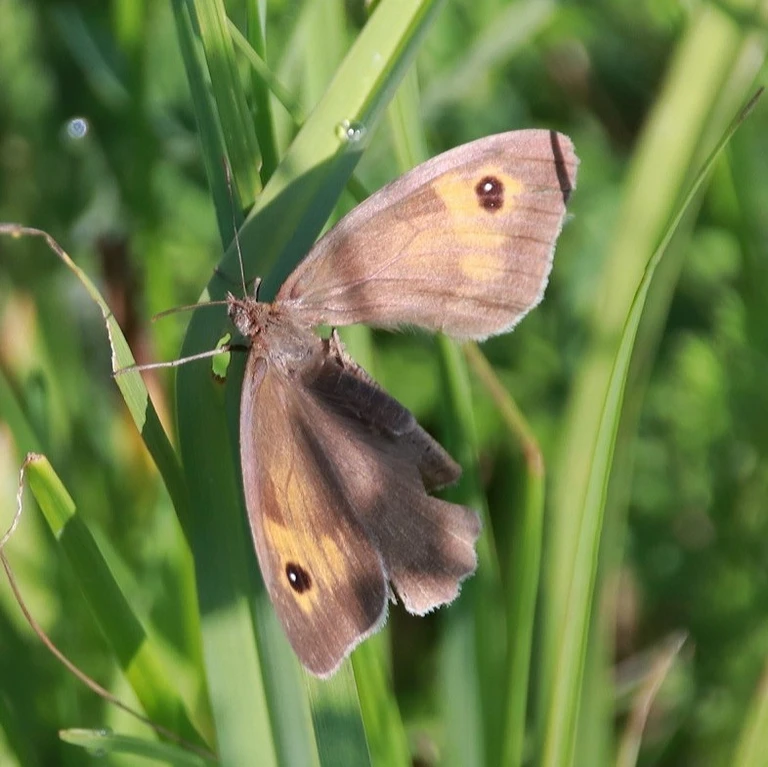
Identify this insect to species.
Maniola jurtina
